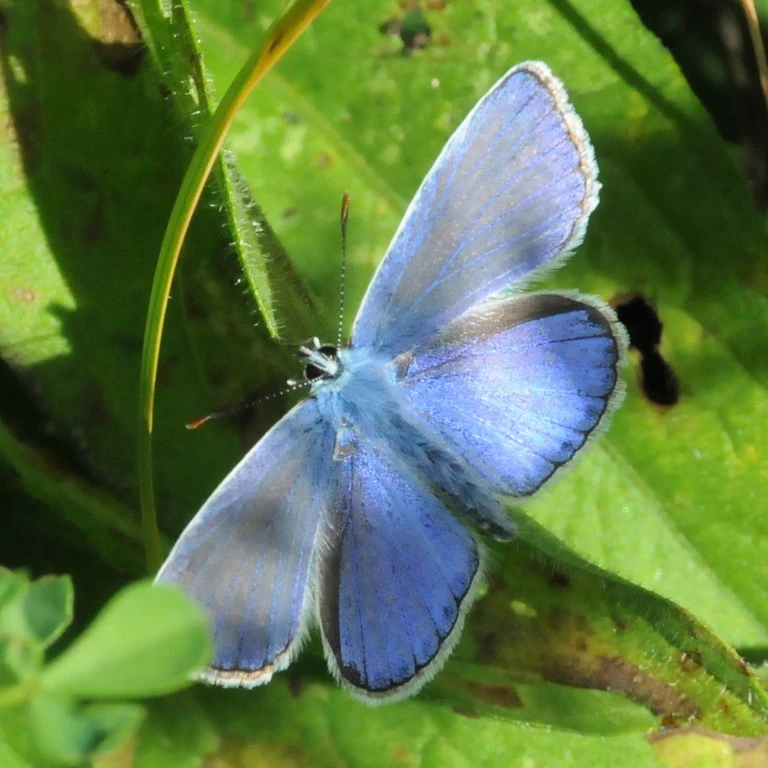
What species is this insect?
Polyommatus icarus
